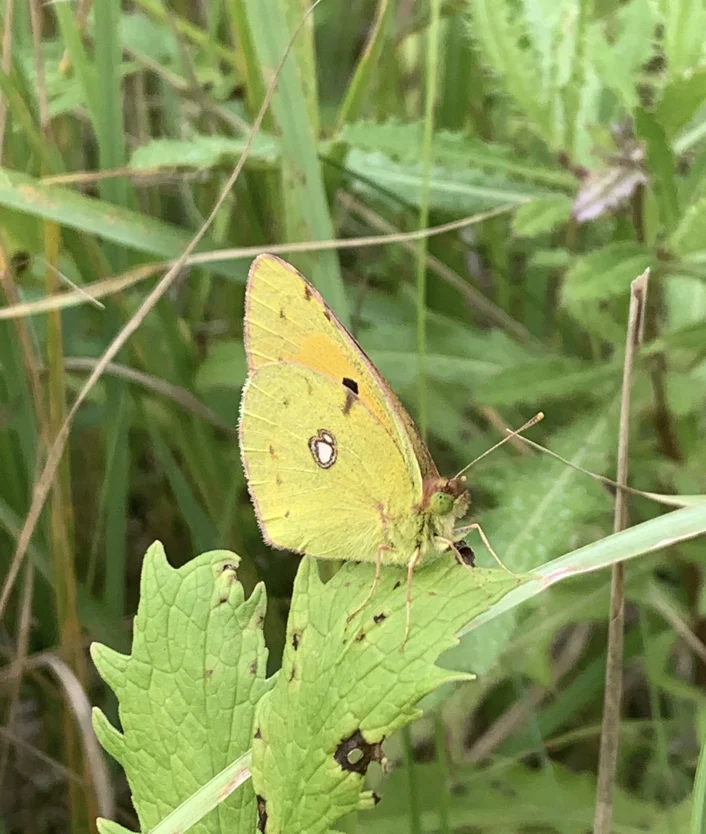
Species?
Colias croceus
